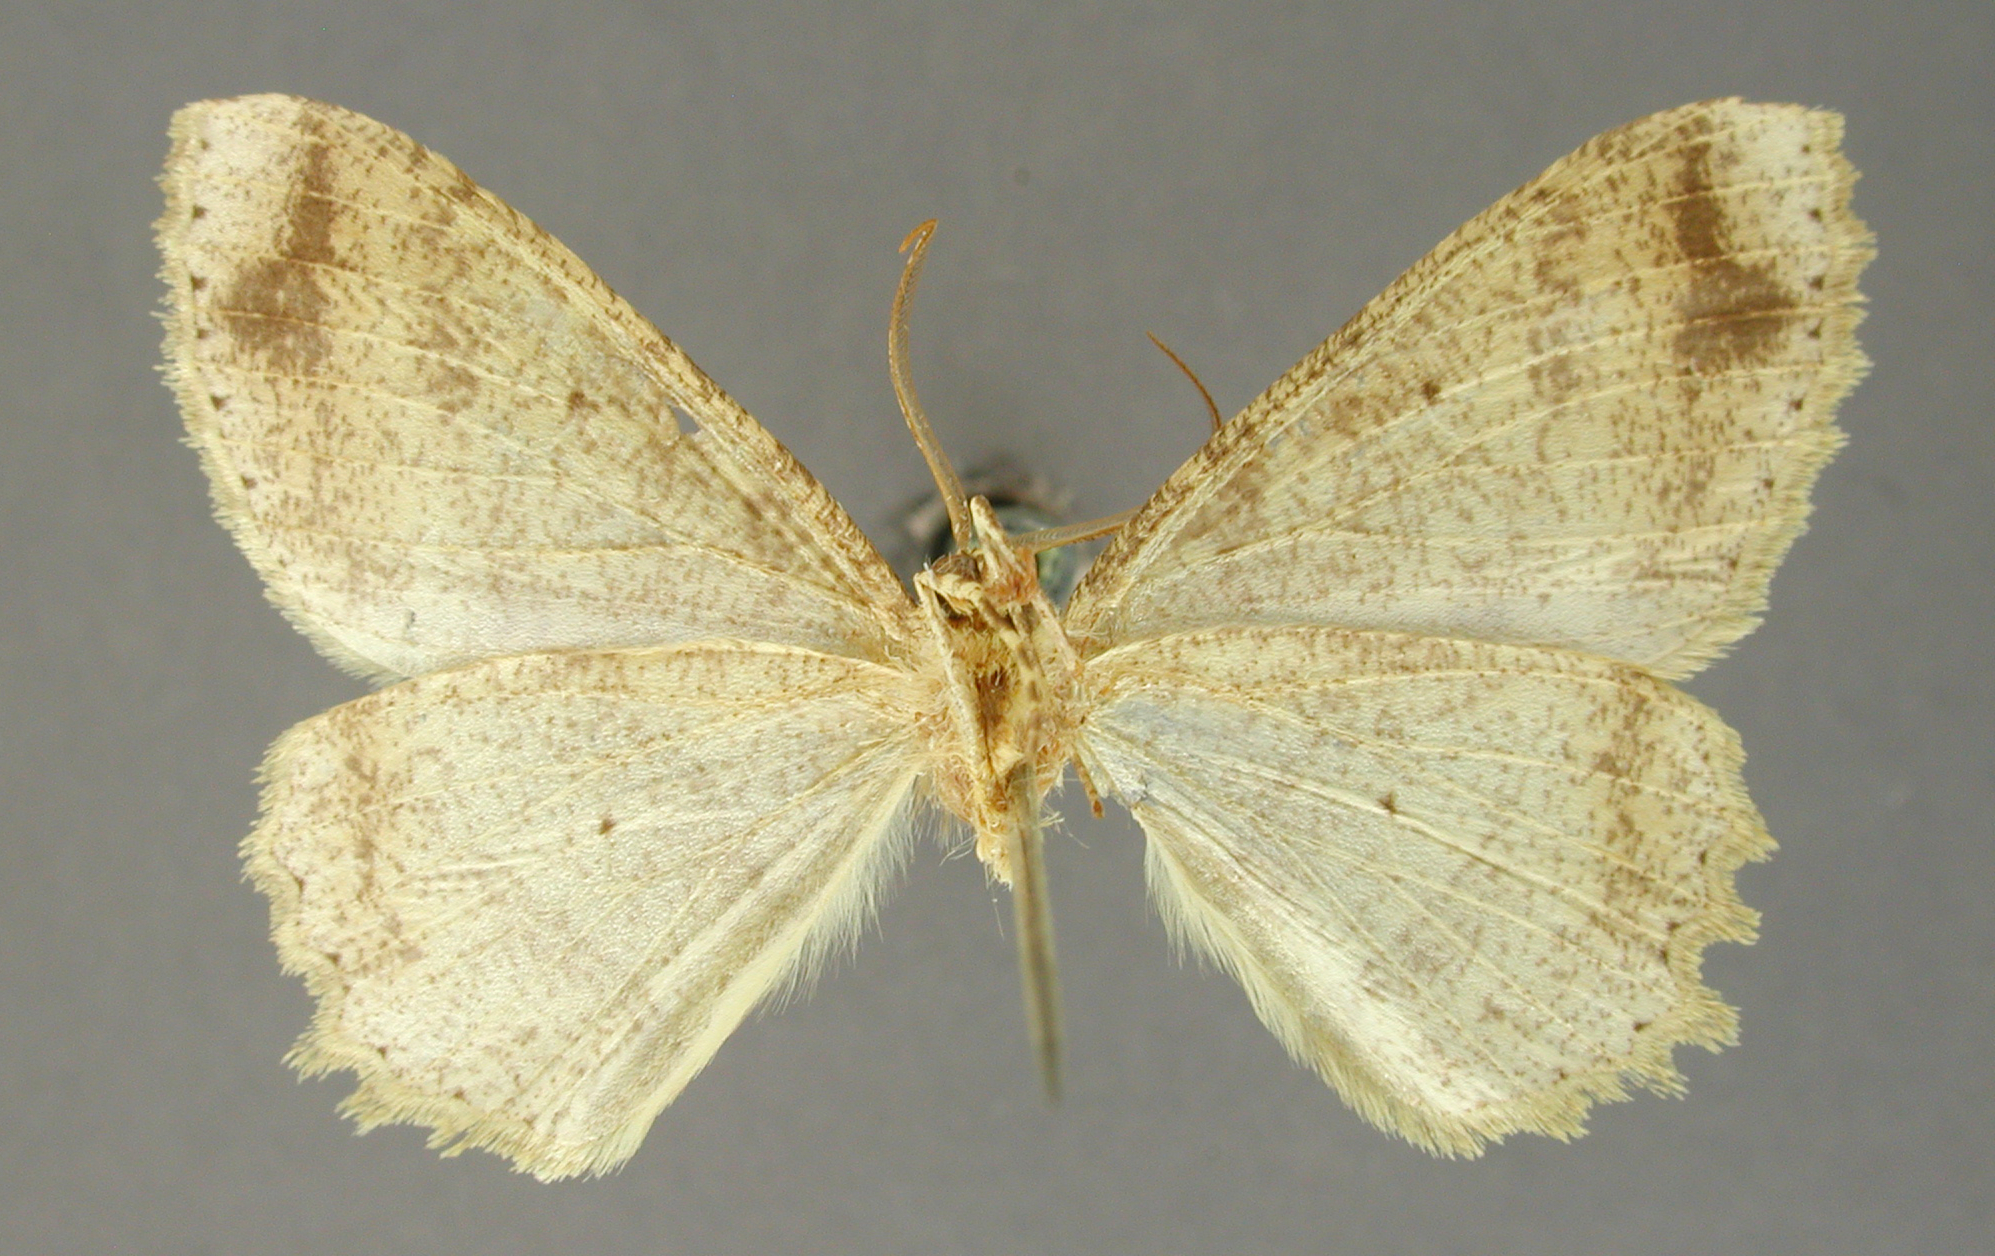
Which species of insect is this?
Tephrosia immarcata
